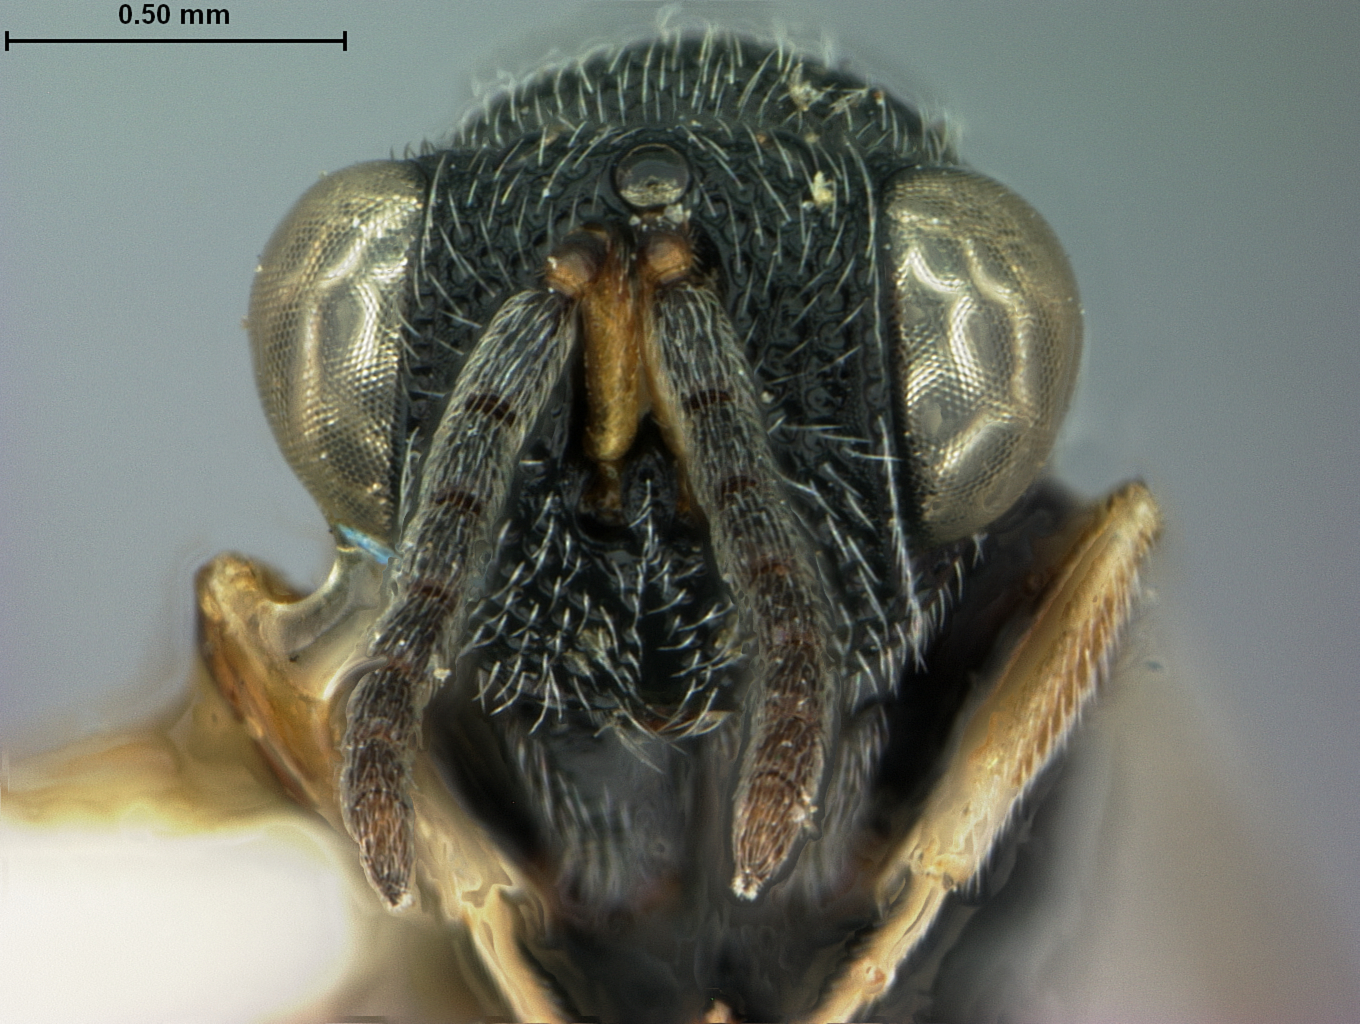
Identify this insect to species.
Eurytoma albotibialis
